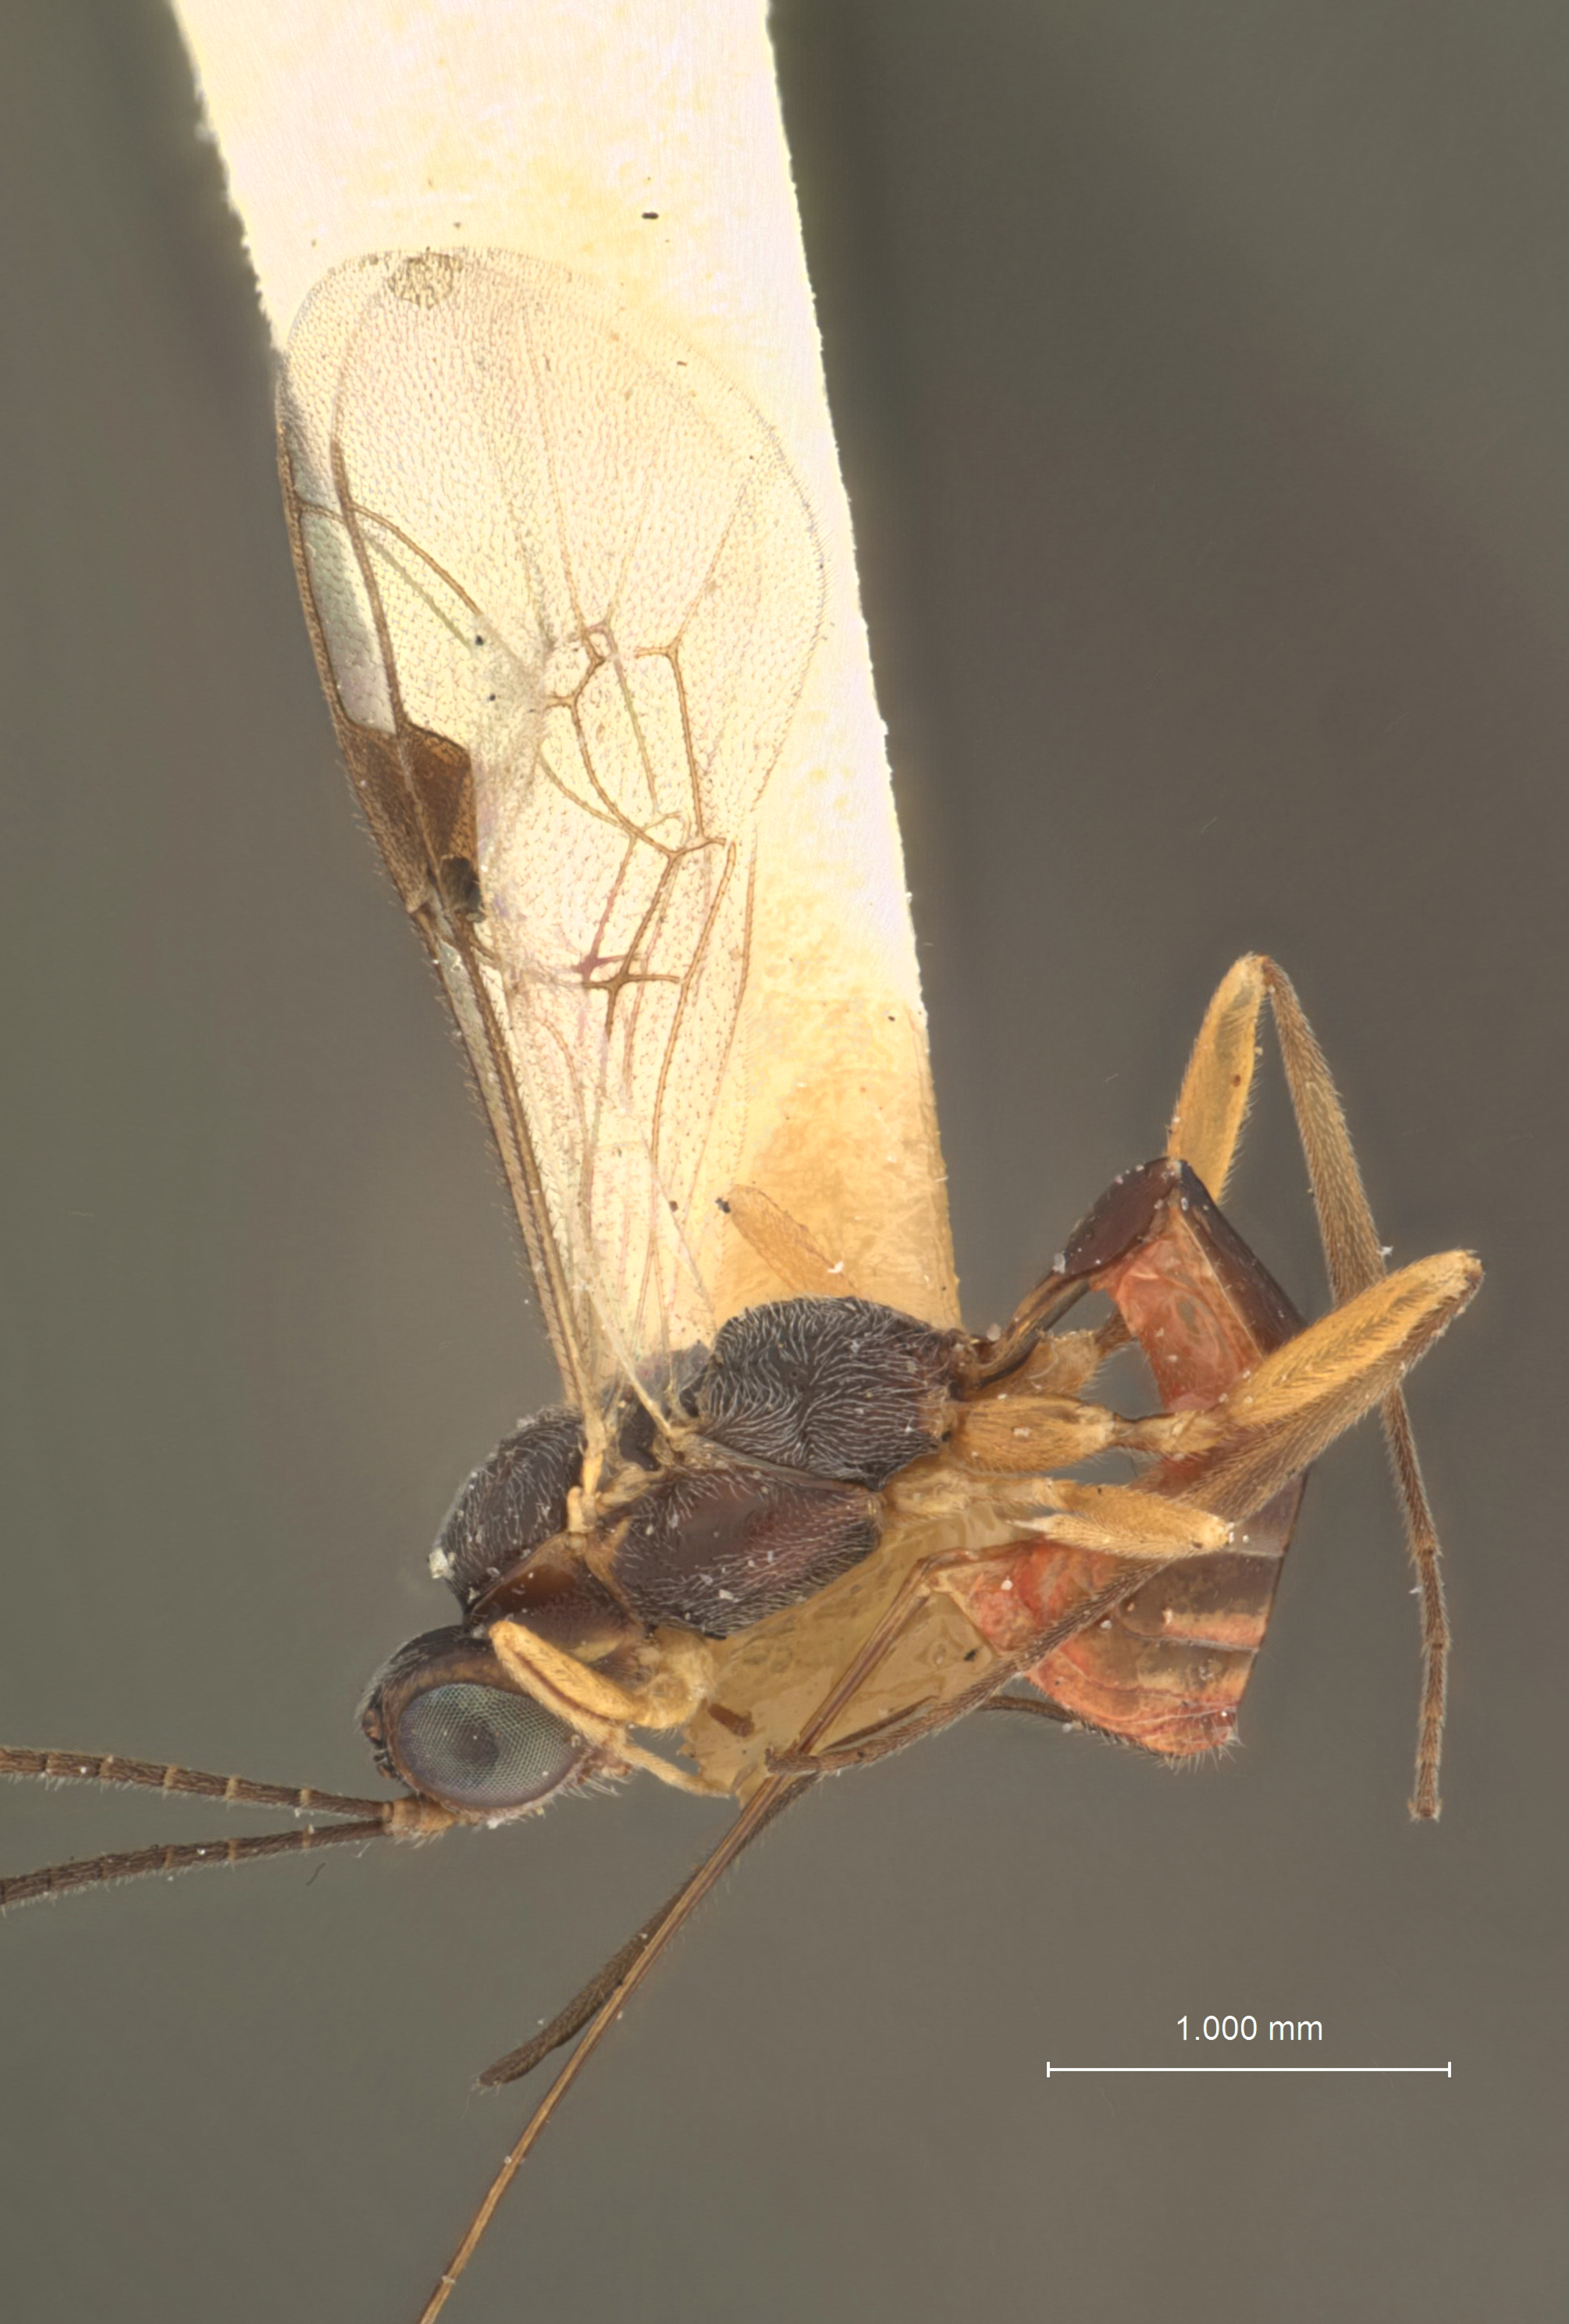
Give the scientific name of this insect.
Pristomerus imperfectus
